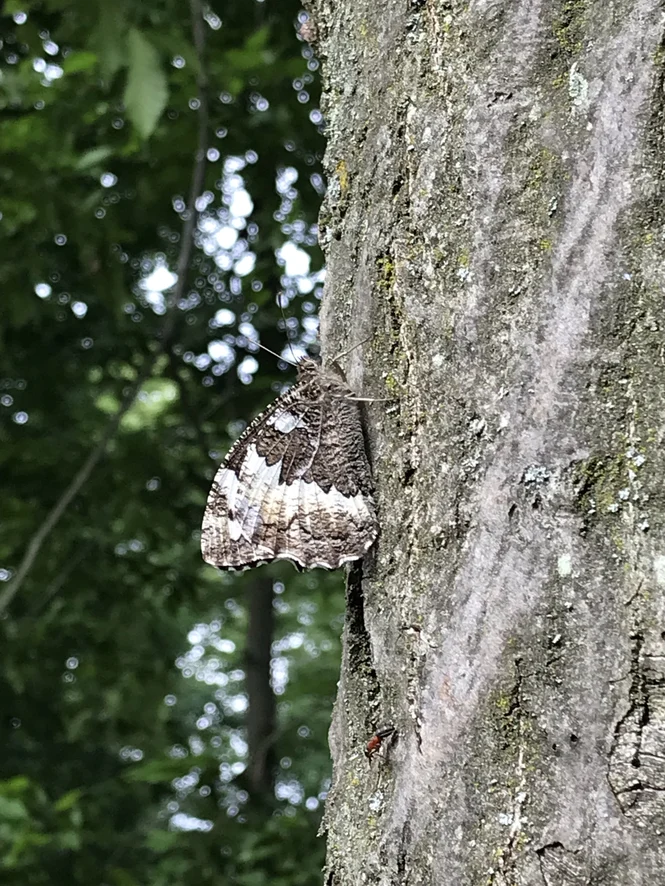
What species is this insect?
Brintesia circe
